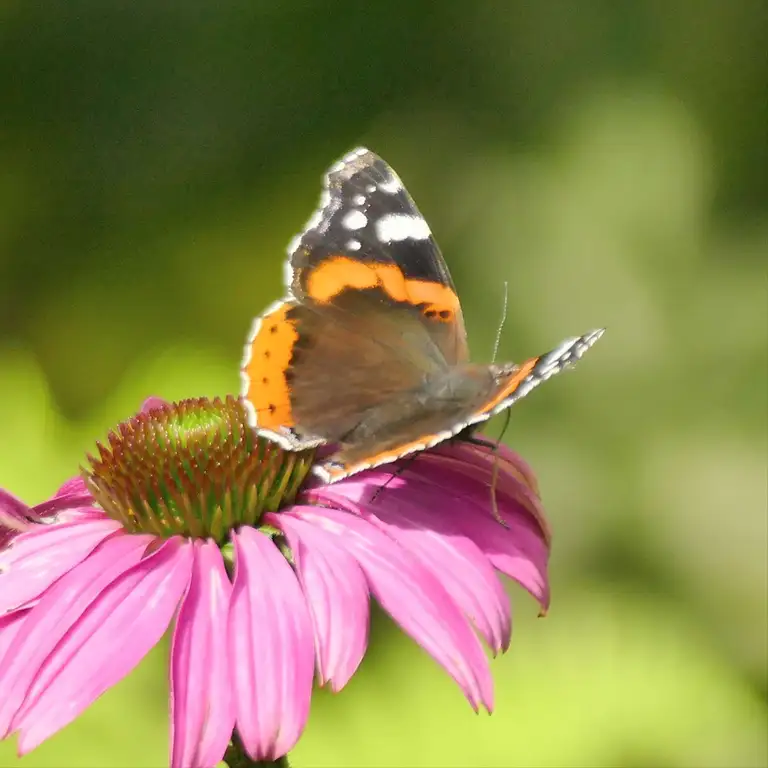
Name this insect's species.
Vanessa atalanta
